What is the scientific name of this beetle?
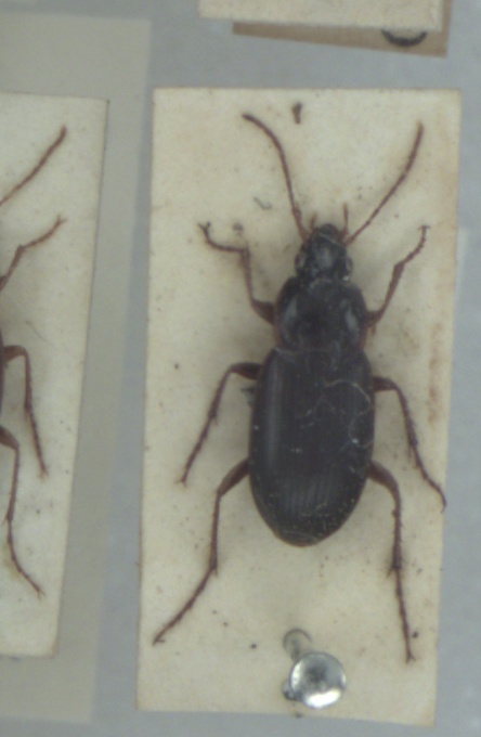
Calathus mollis
